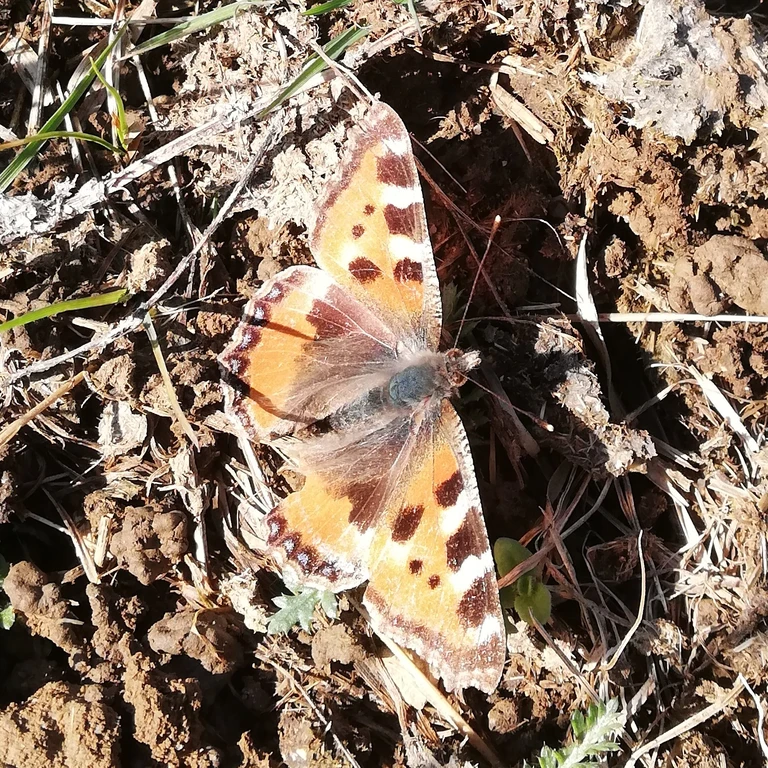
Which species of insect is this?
Aglais urticae
